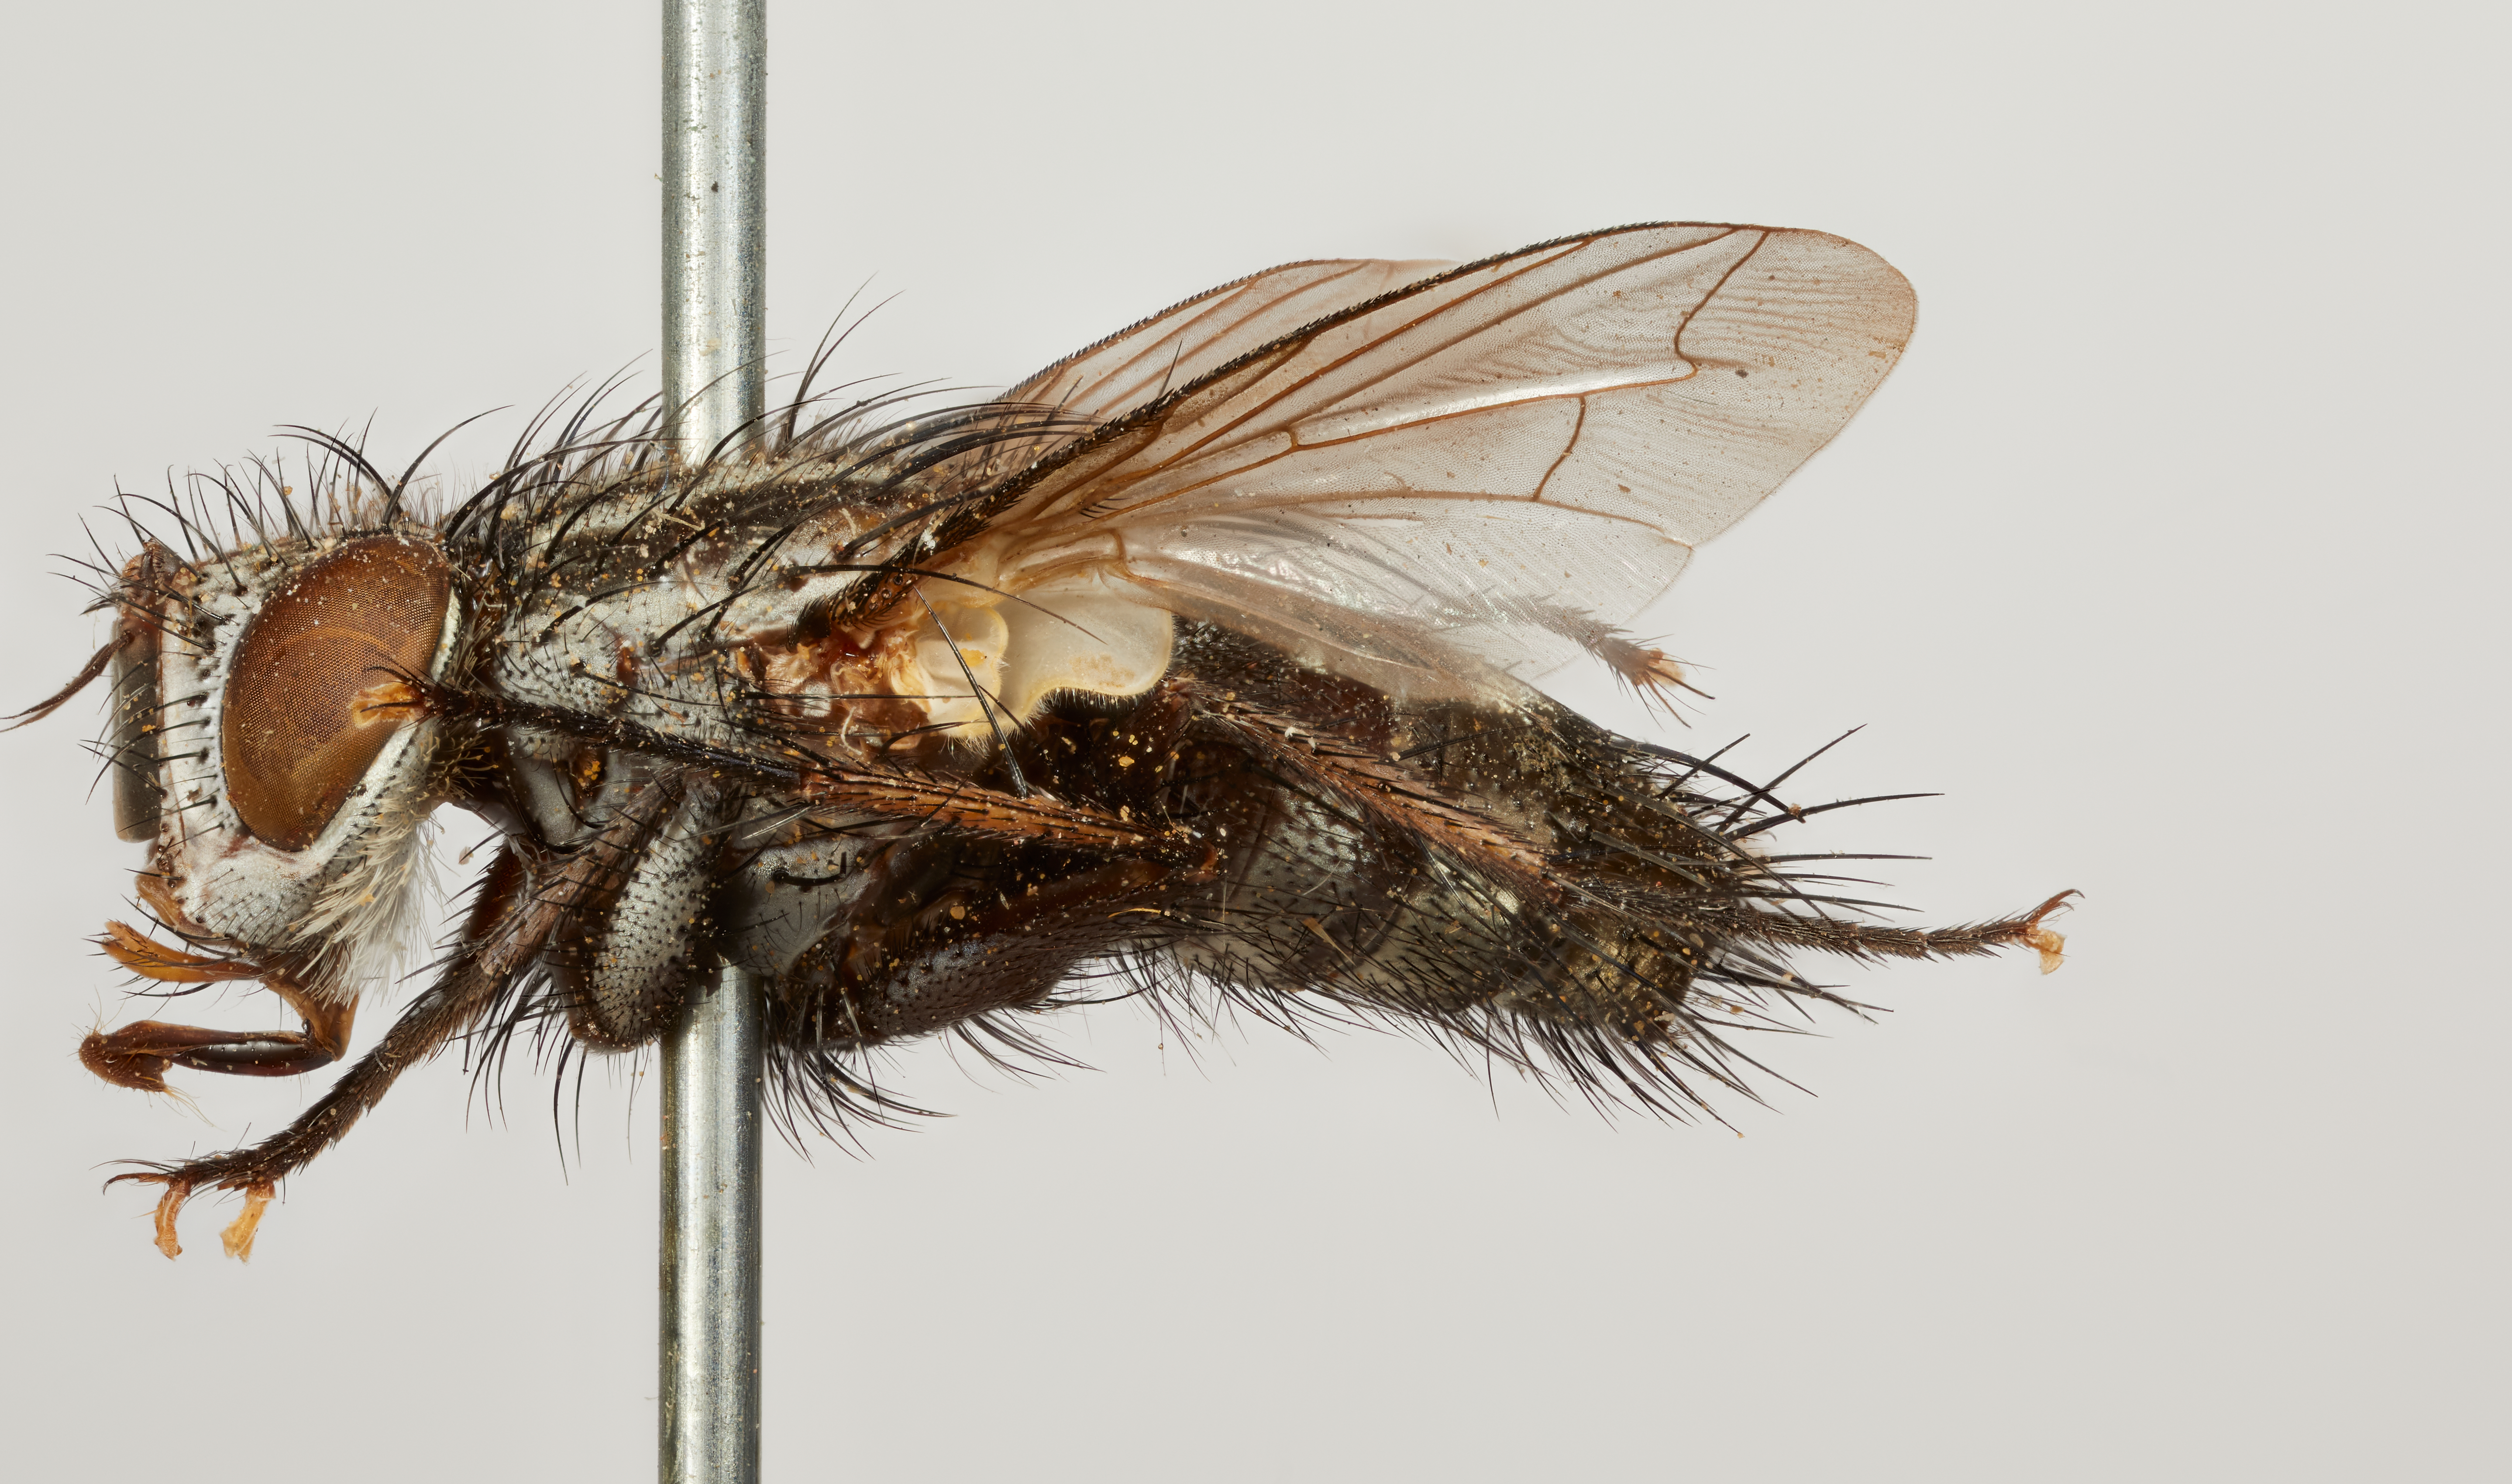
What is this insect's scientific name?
Phrissopolia desertorum
